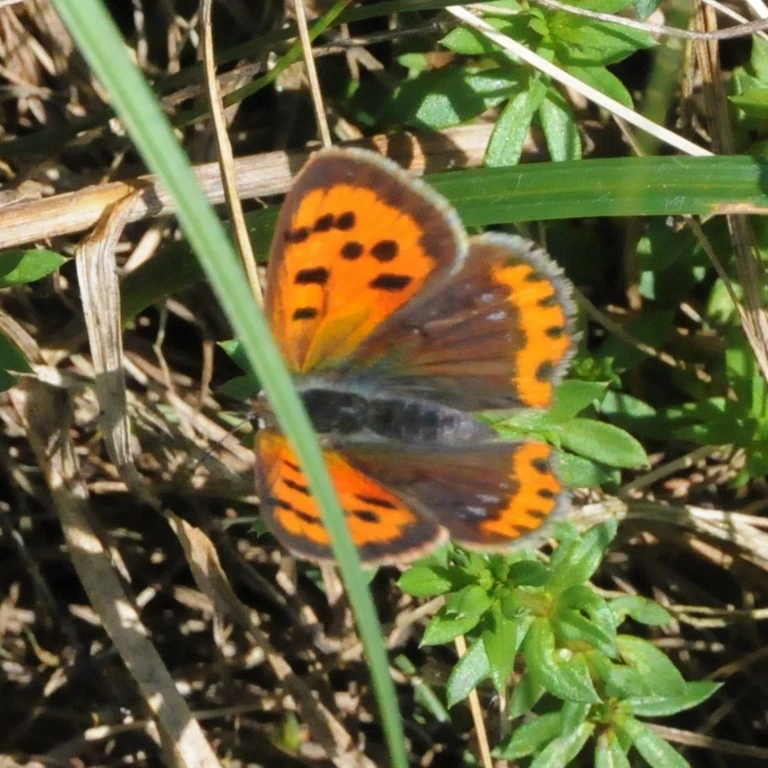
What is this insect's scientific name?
Lycaena phlaeas
